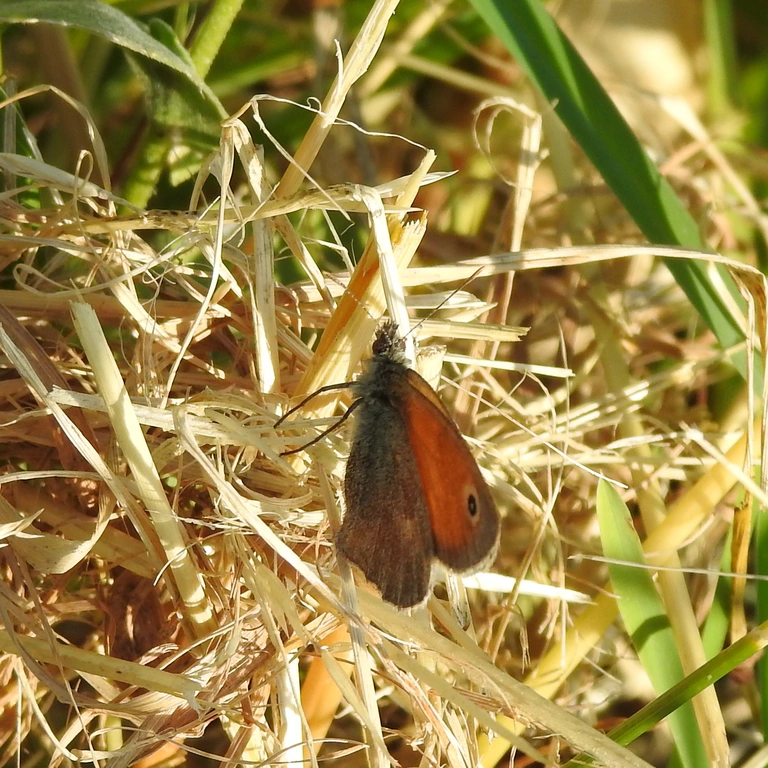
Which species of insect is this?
Coenonympha pamphilus
